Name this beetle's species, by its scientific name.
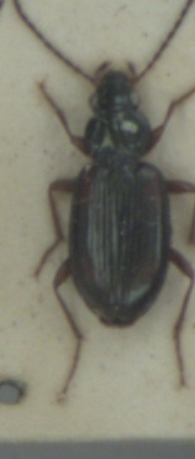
Bembidion tetracolum
